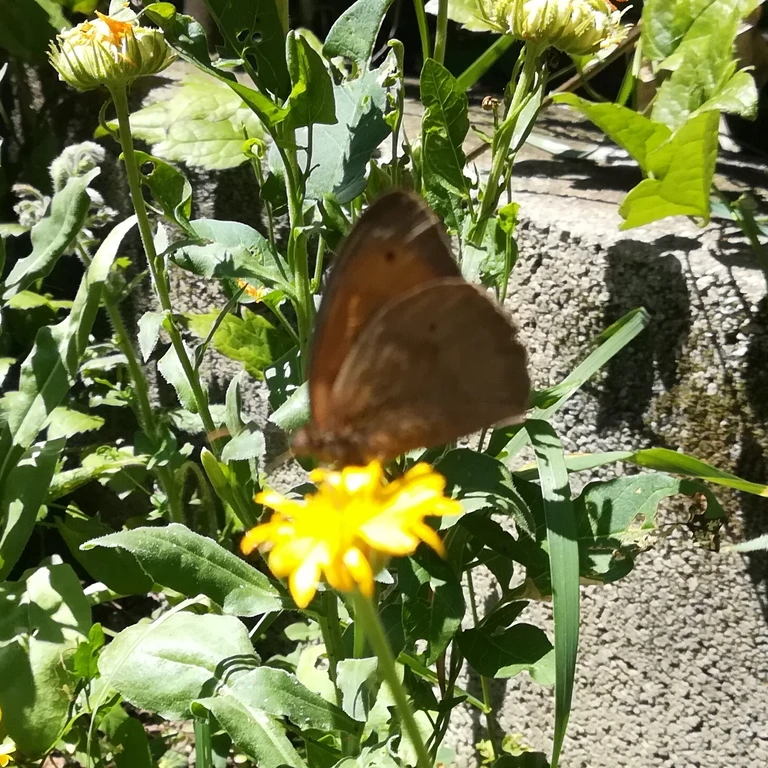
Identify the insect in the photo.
Maniola jurtina
